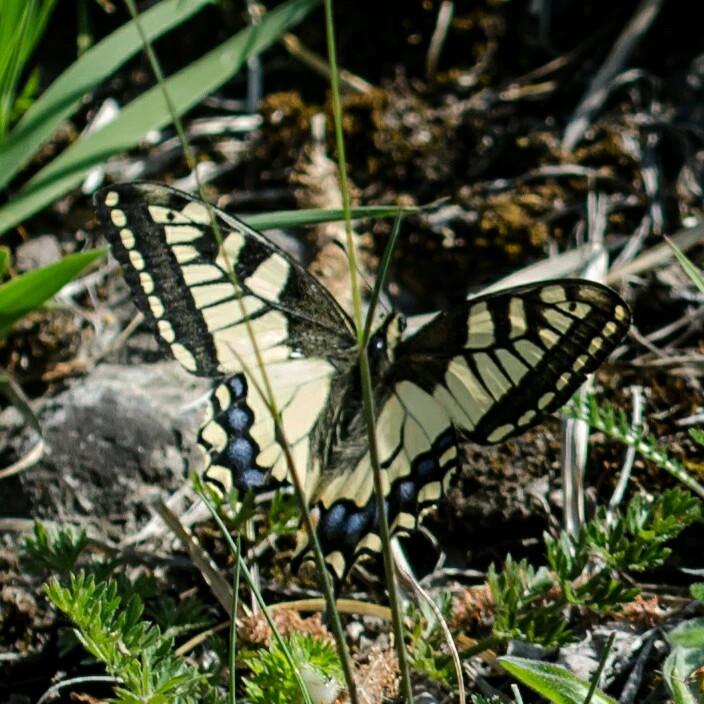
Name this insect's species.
Papilio machaon
